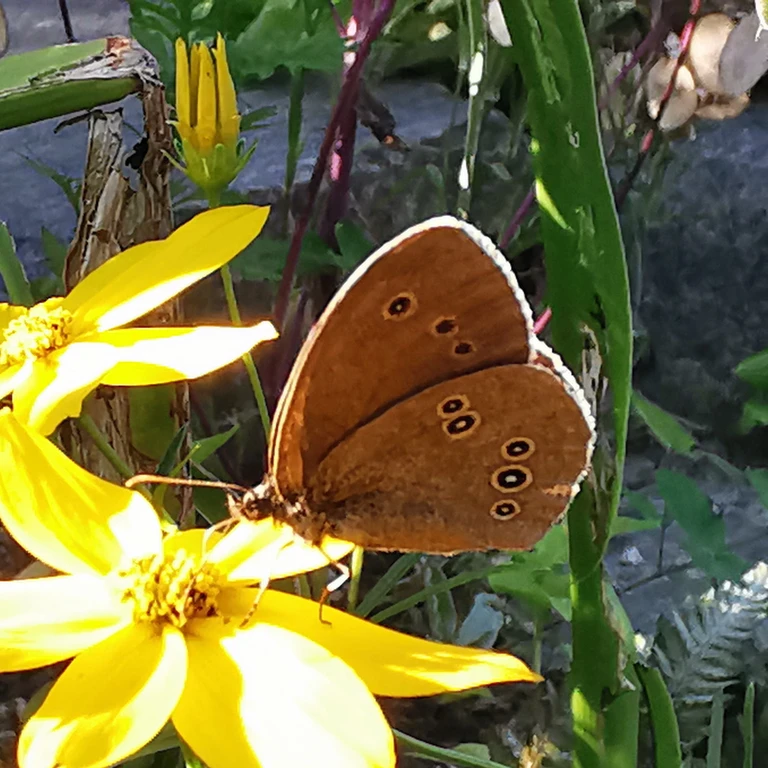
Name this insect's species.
Aphantopus hyperantus
